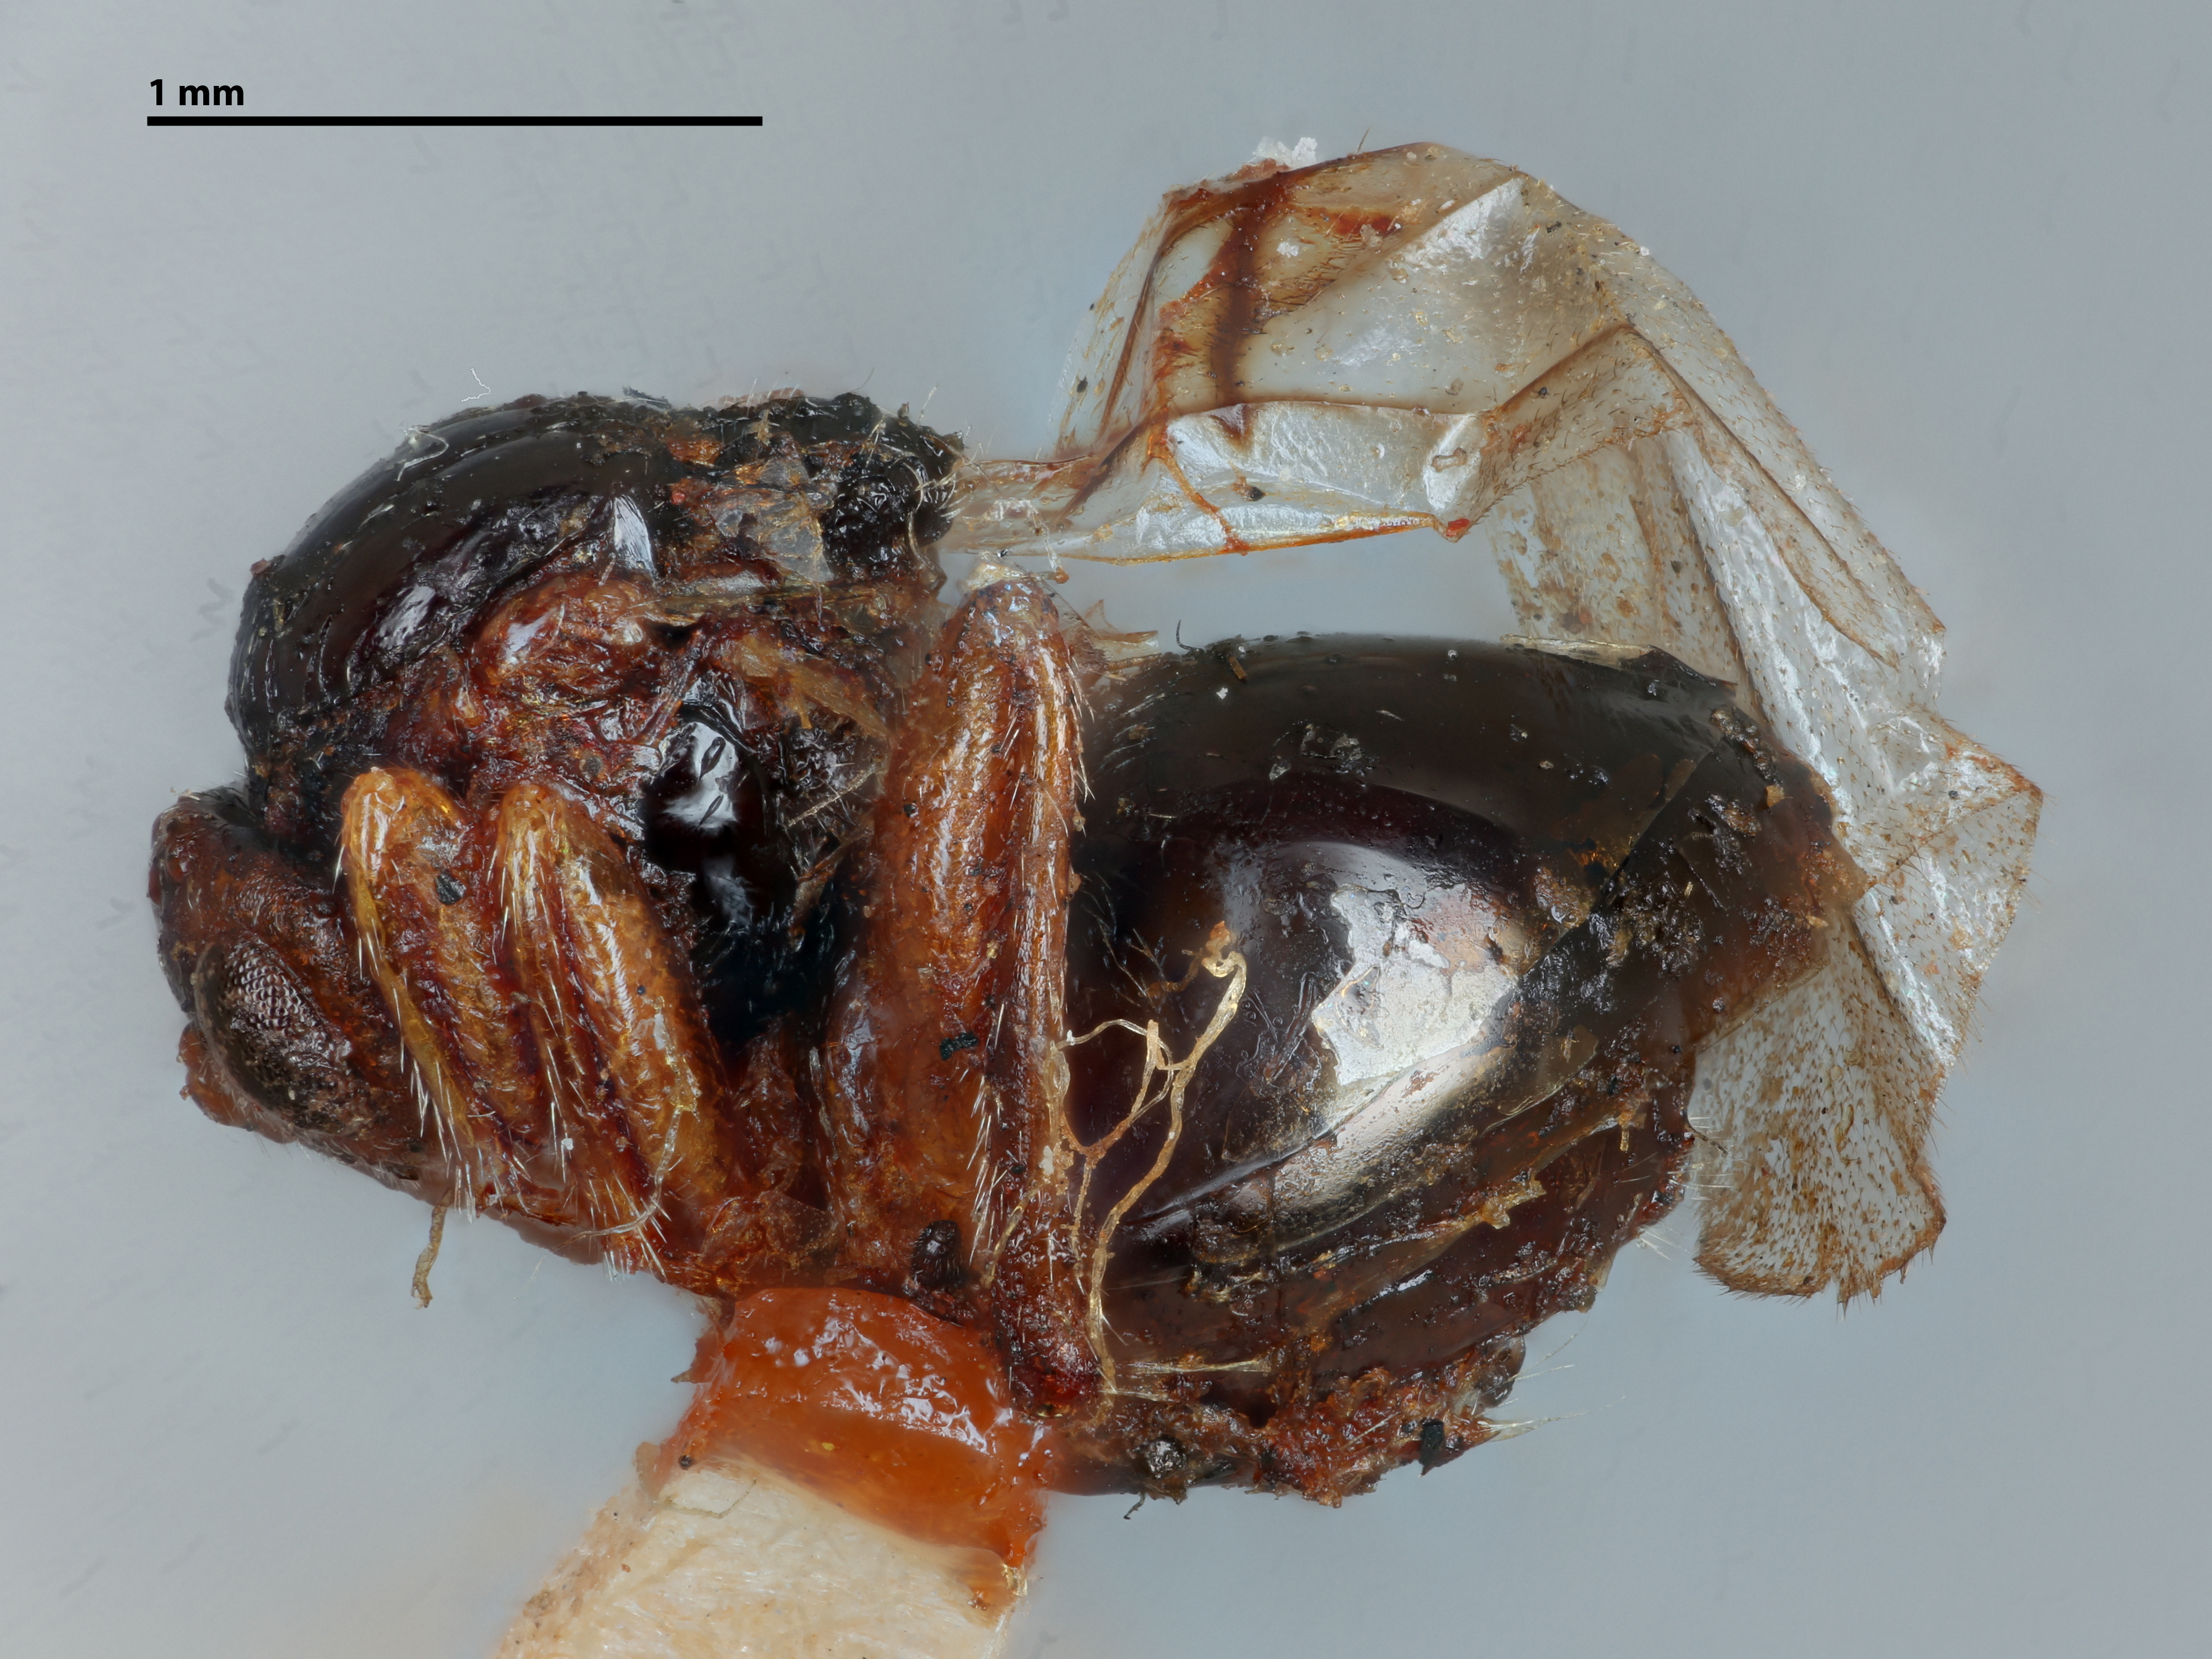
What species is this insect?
Dryophanta rydbergiana
